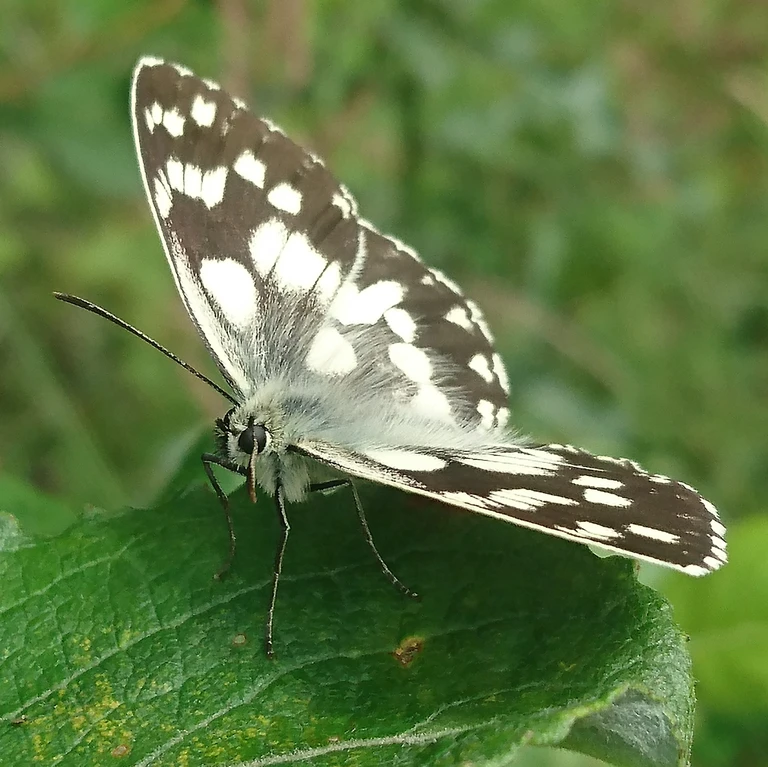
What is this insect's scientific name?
Melanargia galathea
